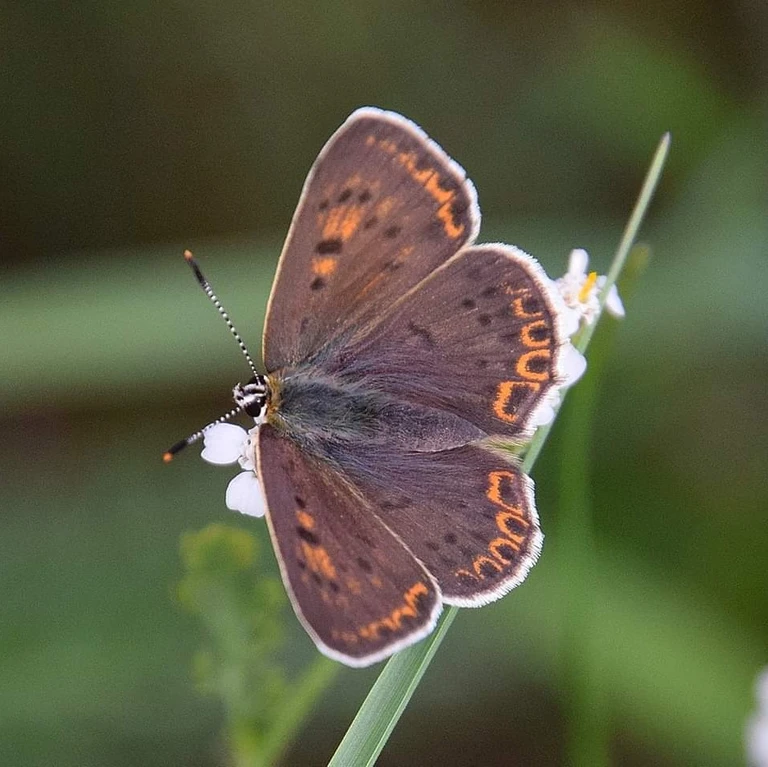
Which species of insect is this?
Lycaena tityrus (also Loweia tityrus)
